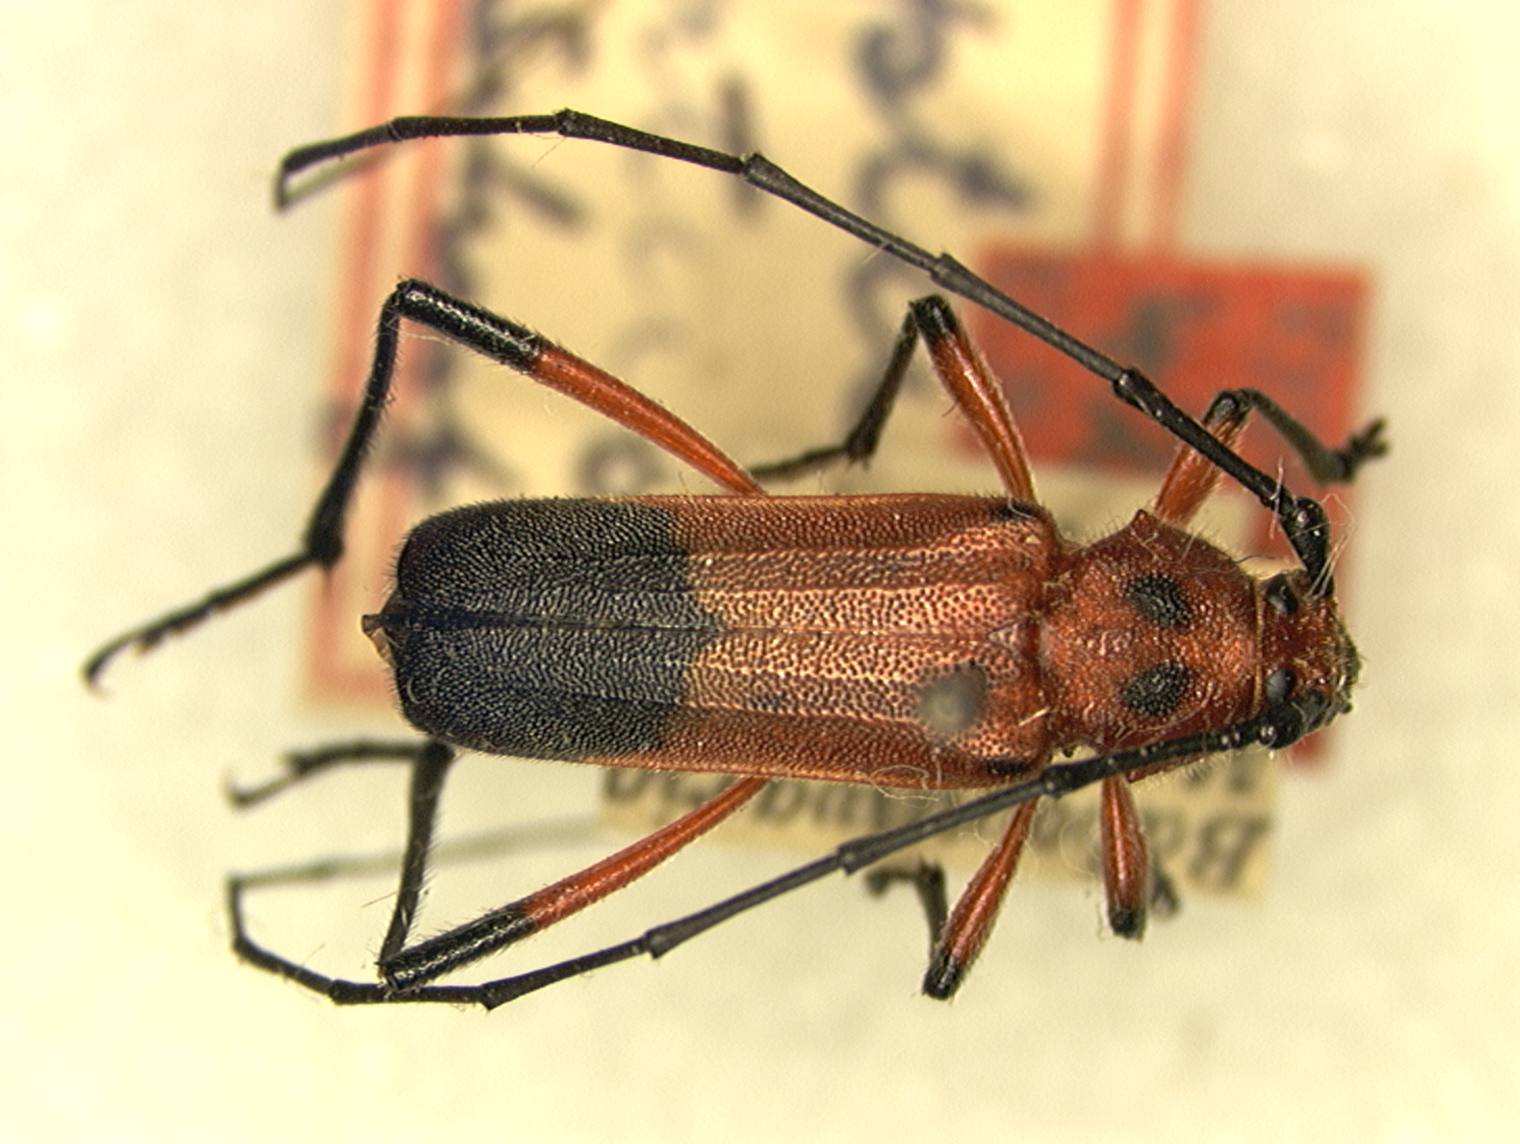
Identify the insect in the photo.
Metaleptus femoratus (also Rhodoleptus femoratus)
